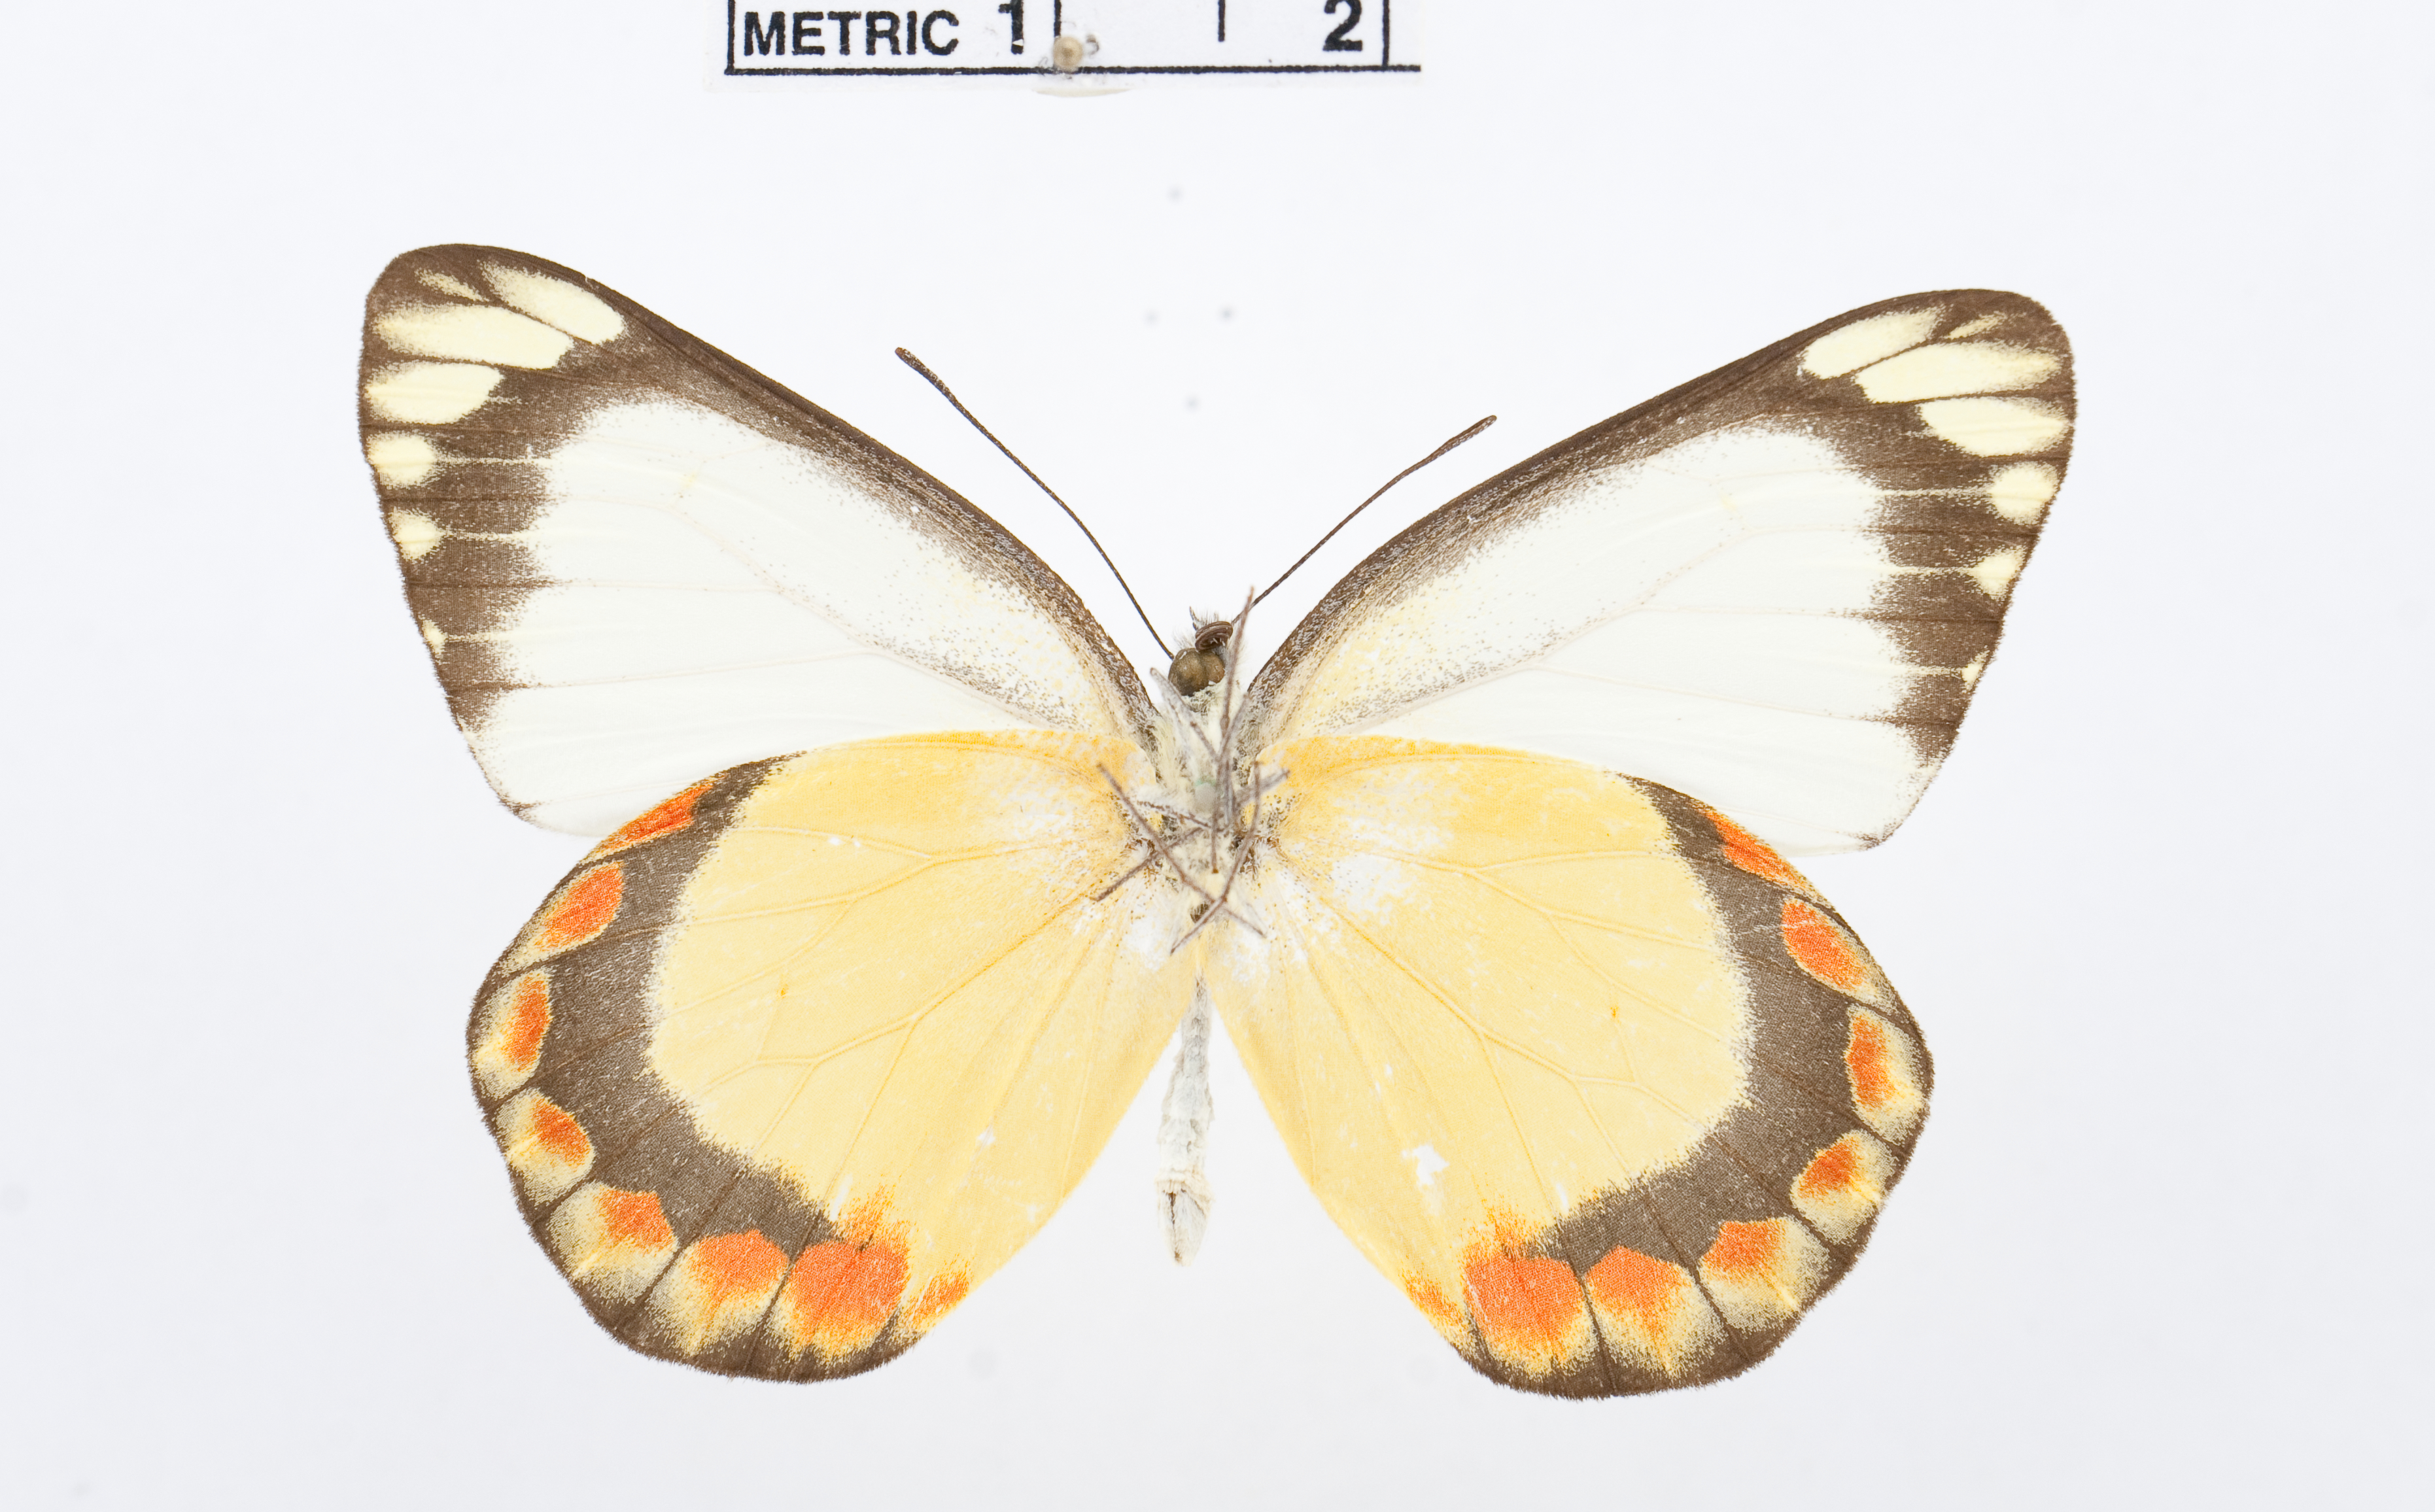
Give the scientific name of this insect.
Delias fasciata
